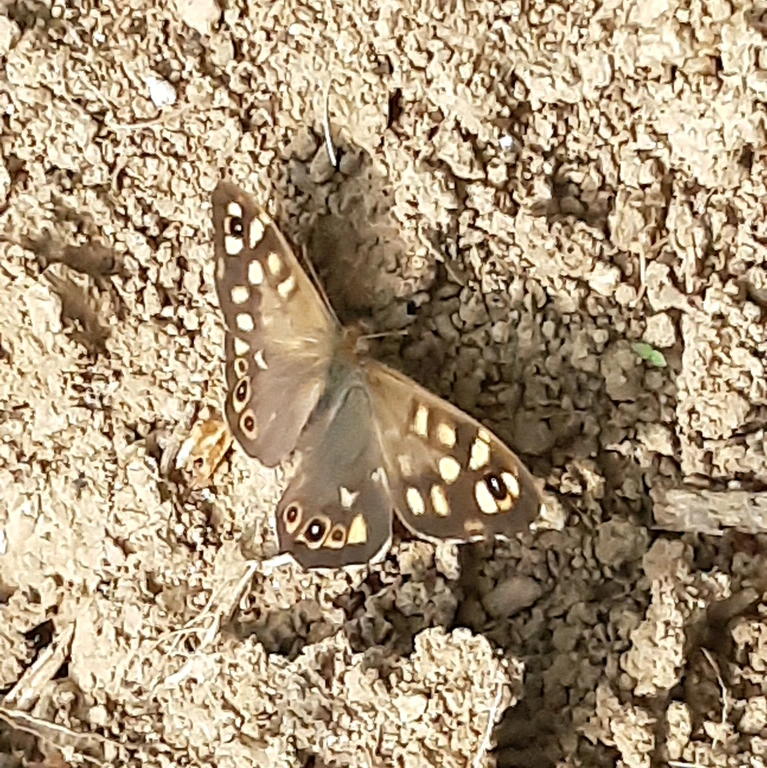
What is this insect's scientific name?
Pararge aegeria
